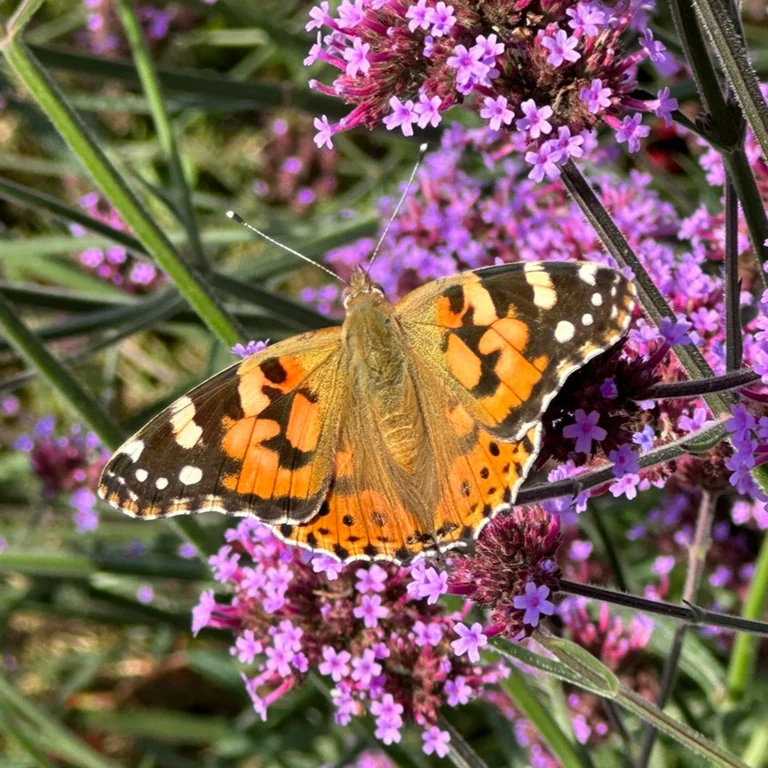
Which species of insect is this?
Vanessa cardui
